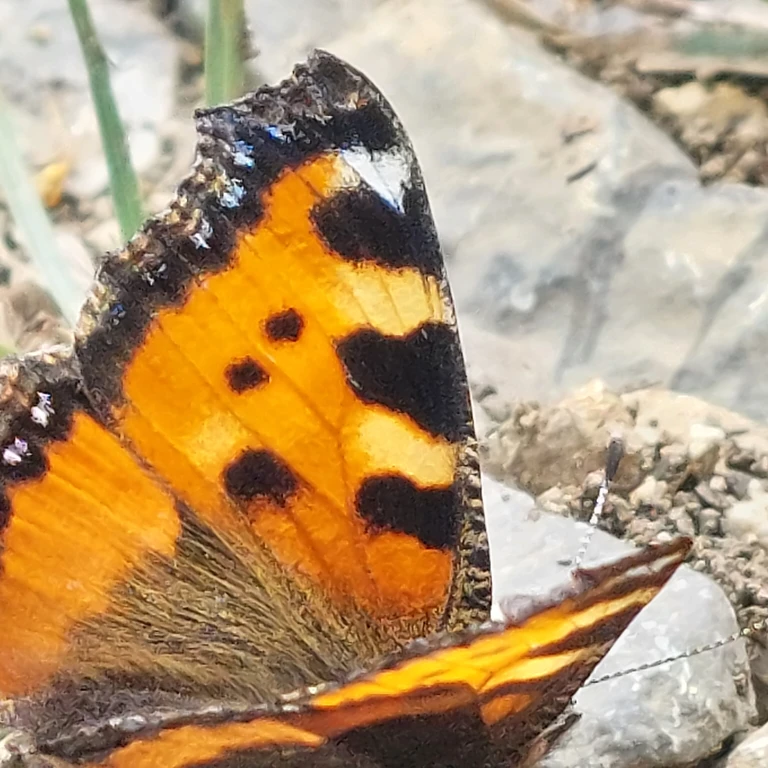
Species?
Aglais urticae
